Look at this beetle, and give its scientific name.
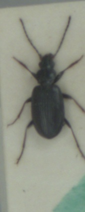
Bembidion atrocaeruleum
